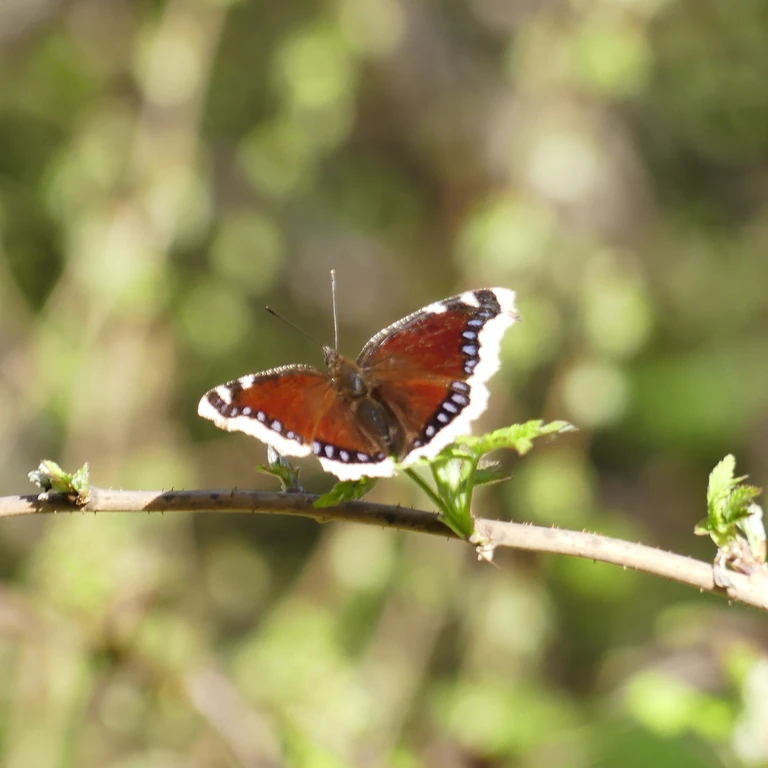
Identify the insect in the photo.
Nymphalis antiopa
